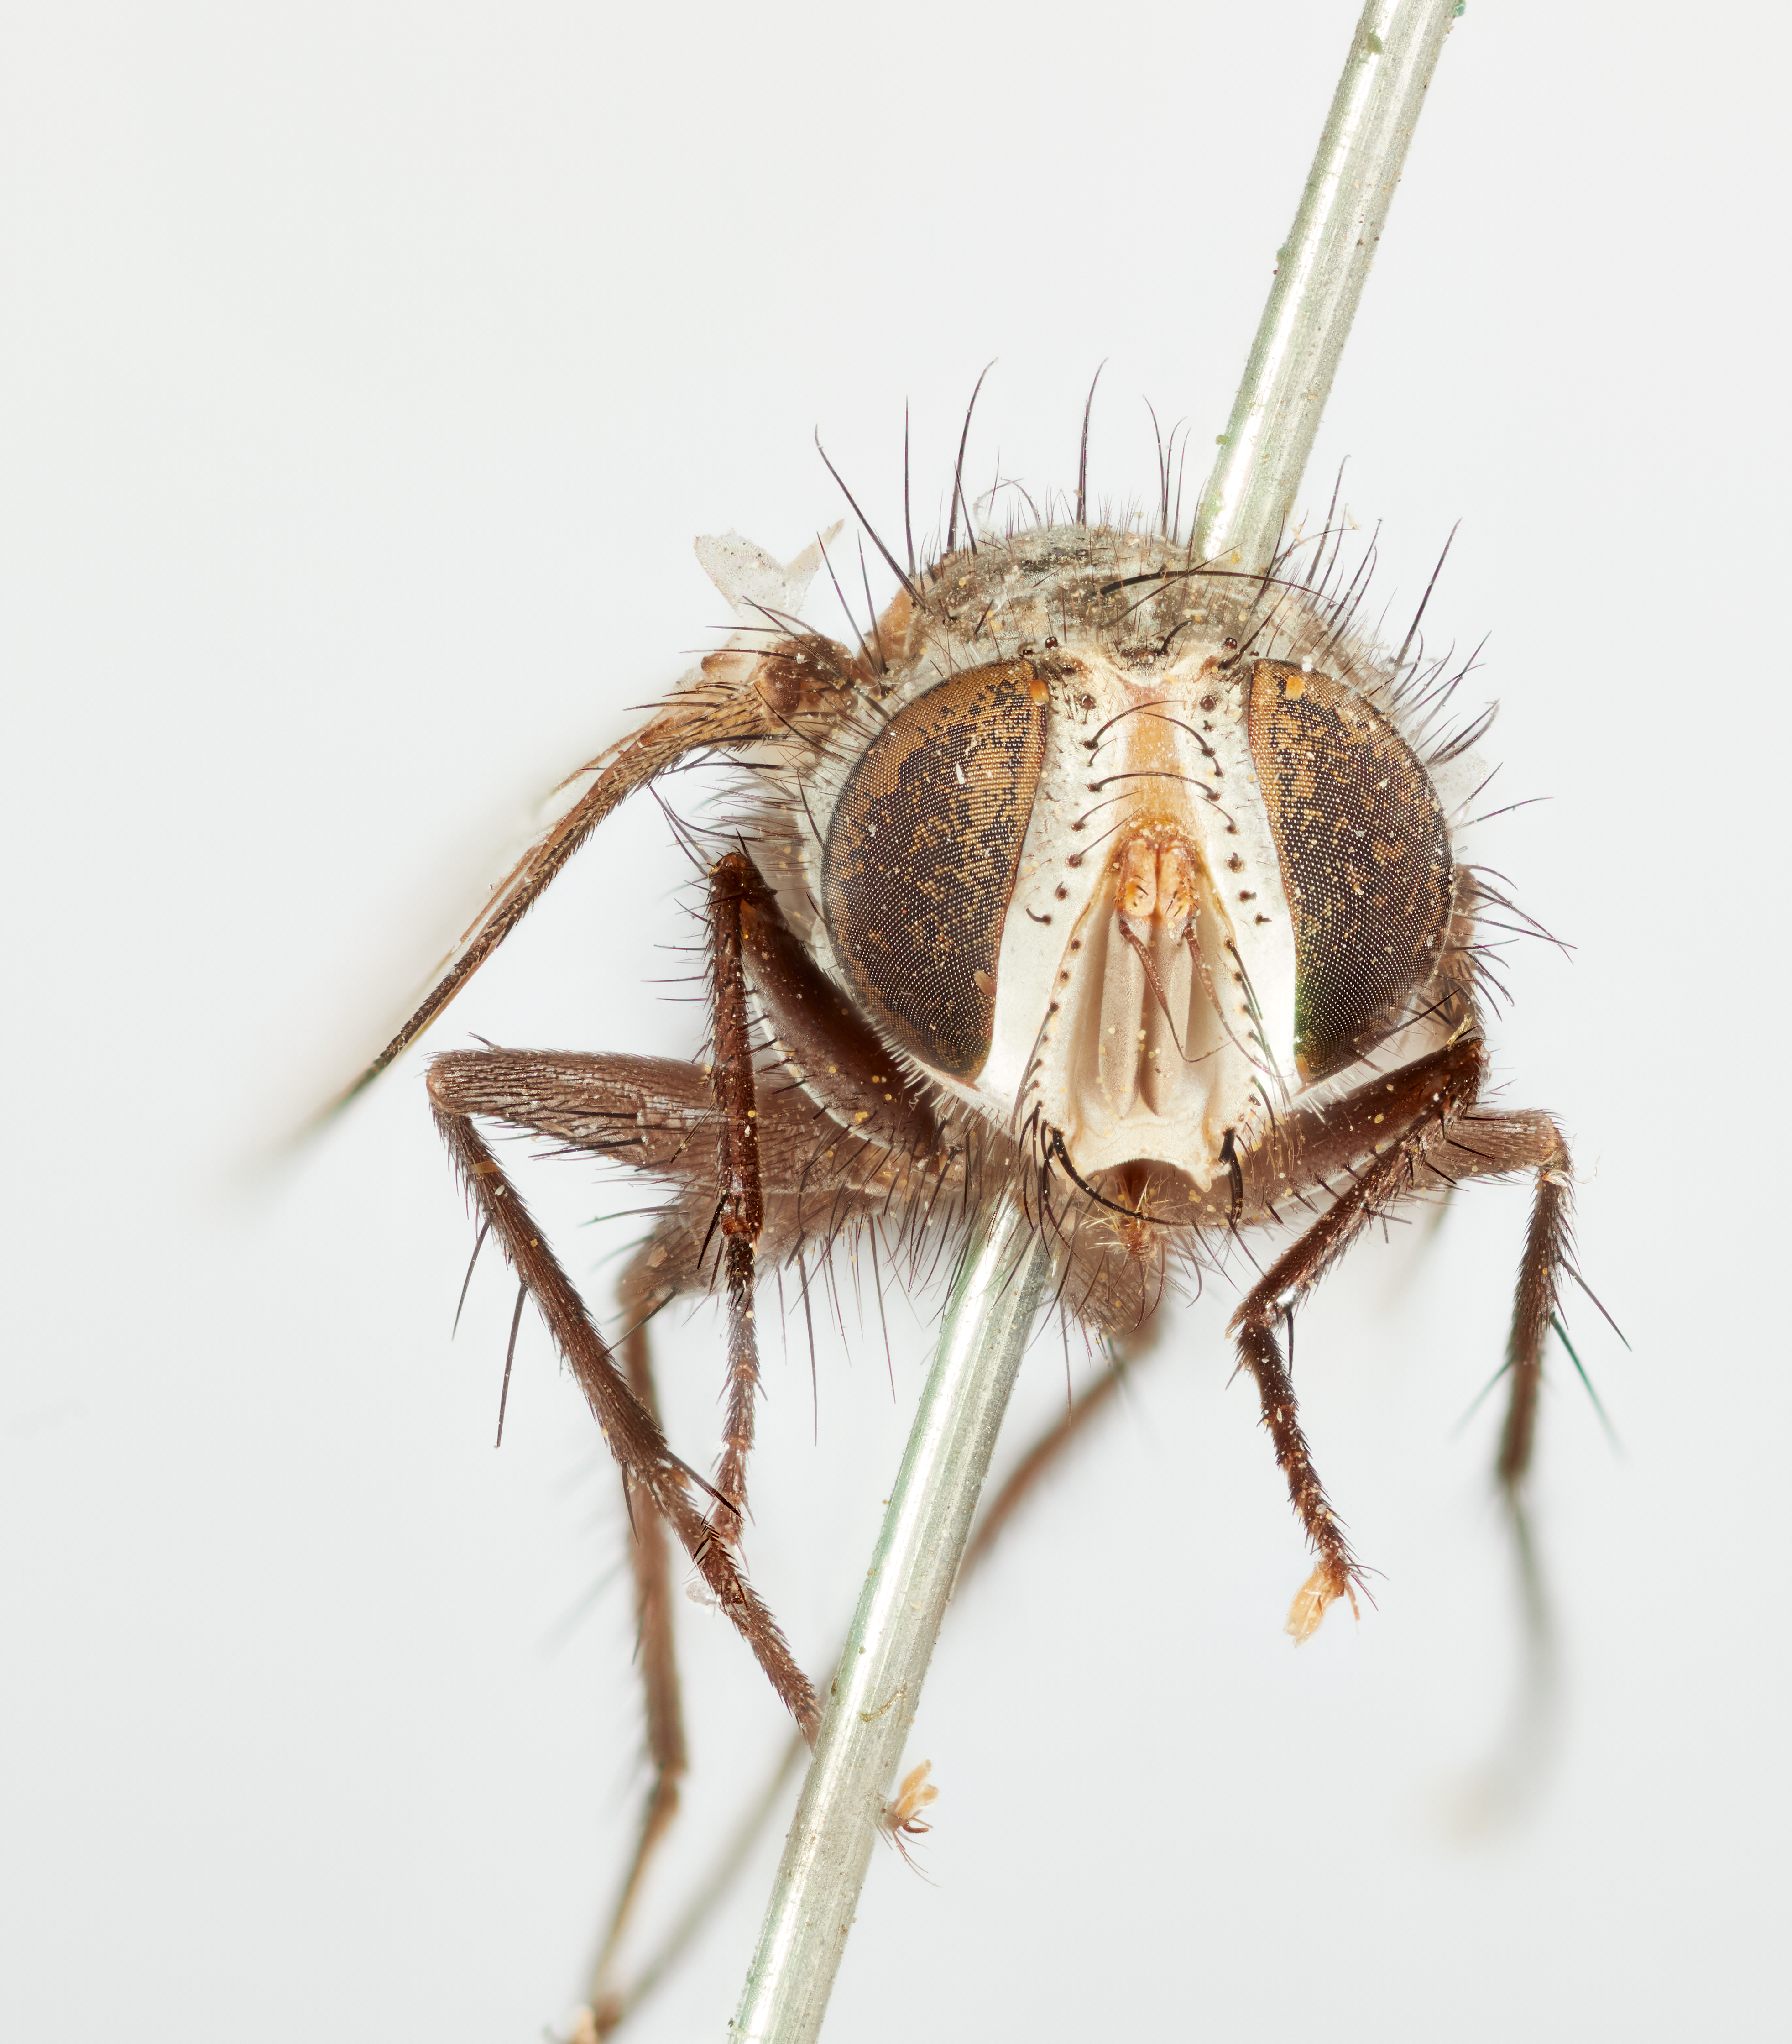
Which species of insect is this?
Tachinopsis mentalis
